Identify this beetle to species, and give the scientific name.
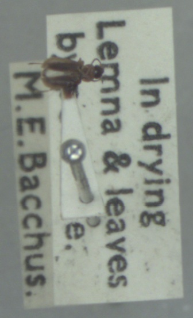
Acupalpus dubius
